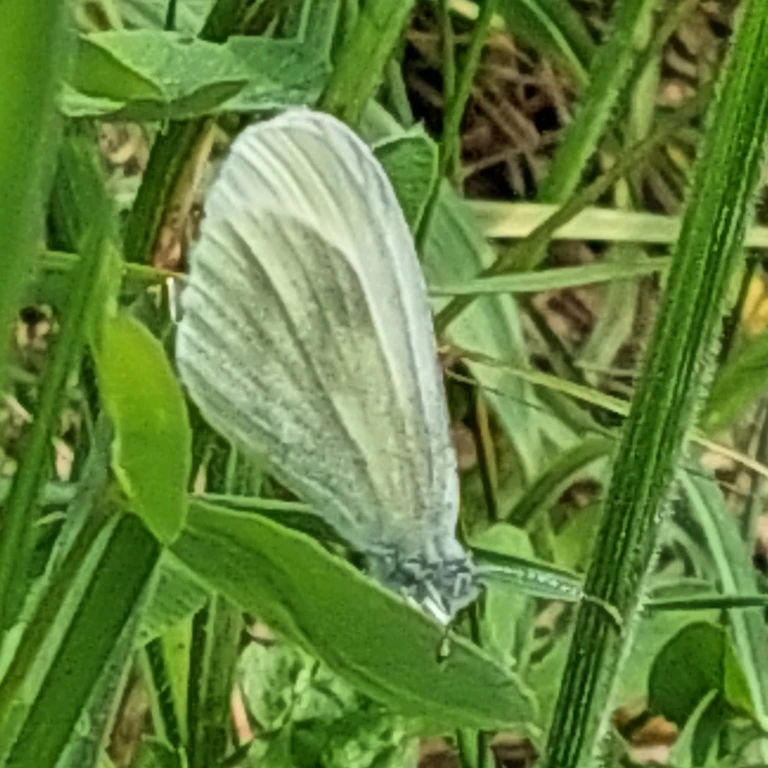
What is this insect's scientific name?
Leptidea sinapis/juvernica
